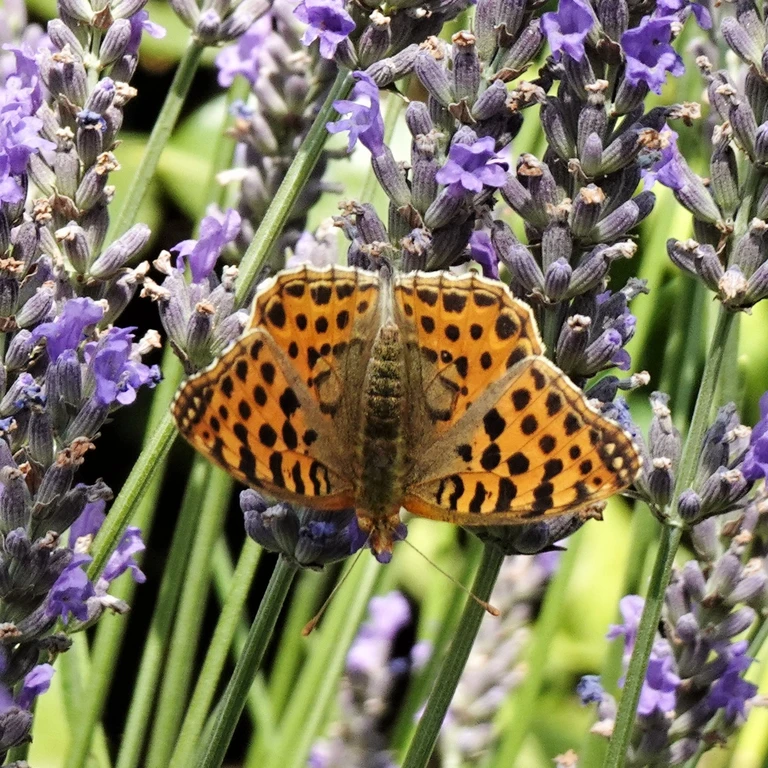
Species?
Issoria lathonia
